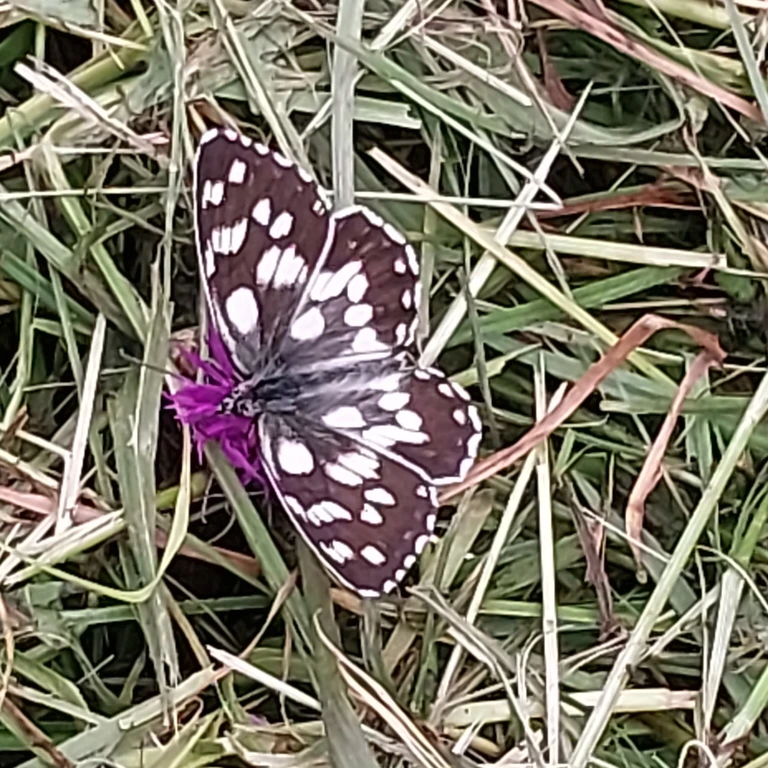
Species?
Melanargia galathea
